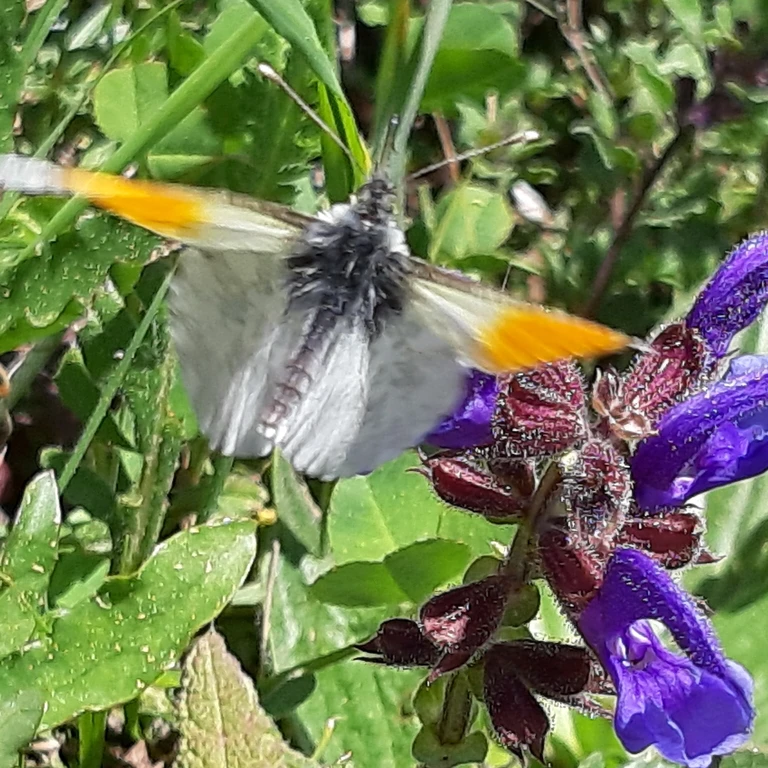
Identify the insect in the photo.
Anthocharis cardamines
